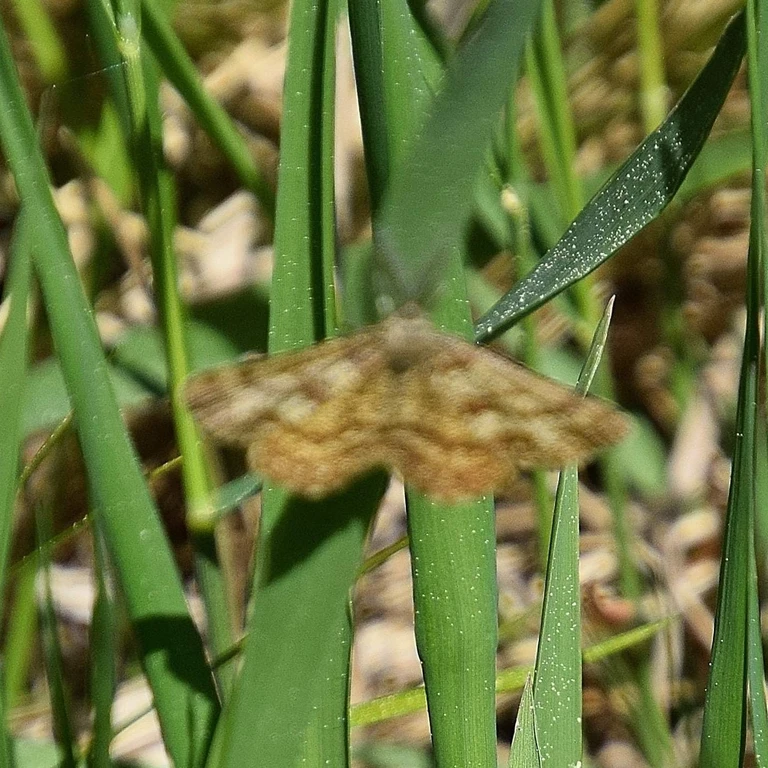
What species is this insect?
Ematurga atomaria
